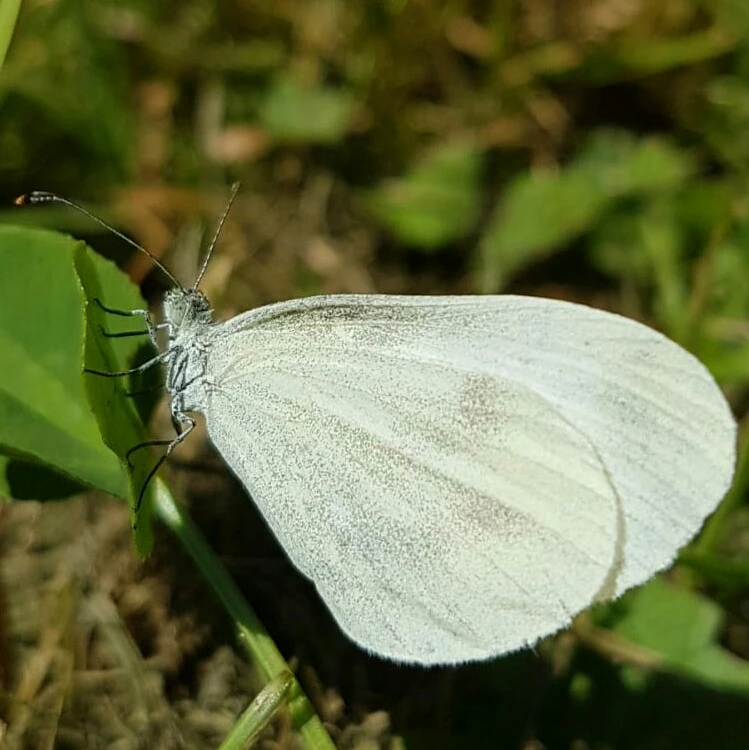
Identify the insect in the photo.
Leptidea sinapis/juvernica
